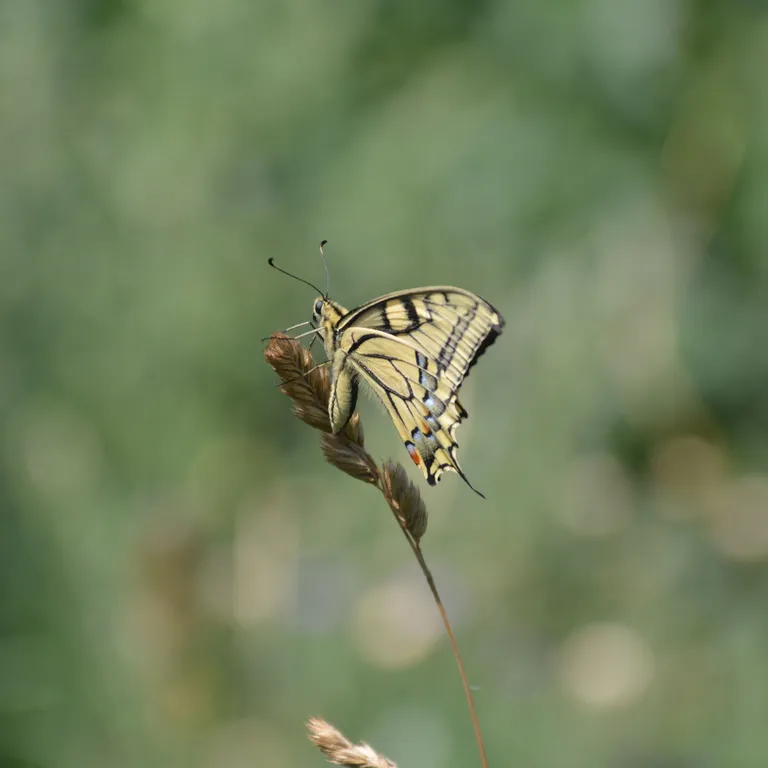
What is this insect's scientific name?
Papilio machaon
